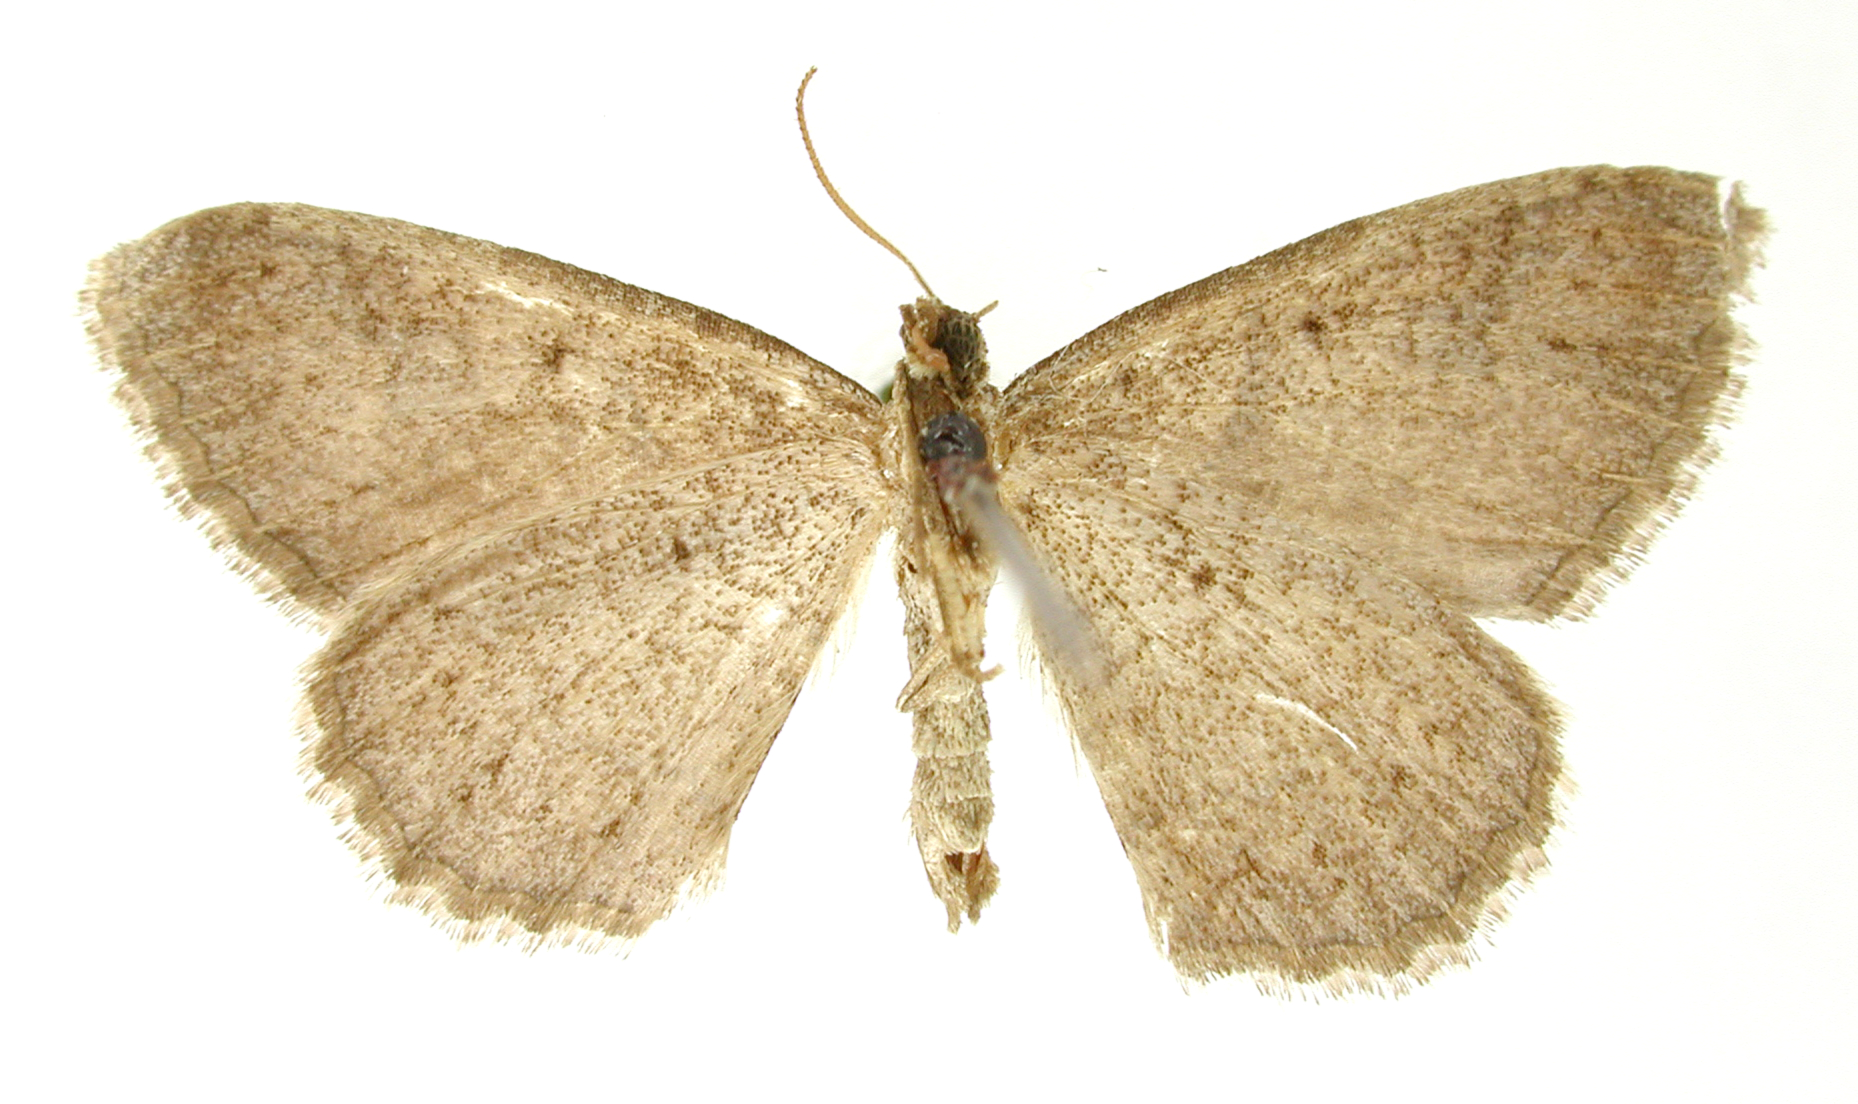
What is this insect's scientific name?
Coenocalpe favillacea
